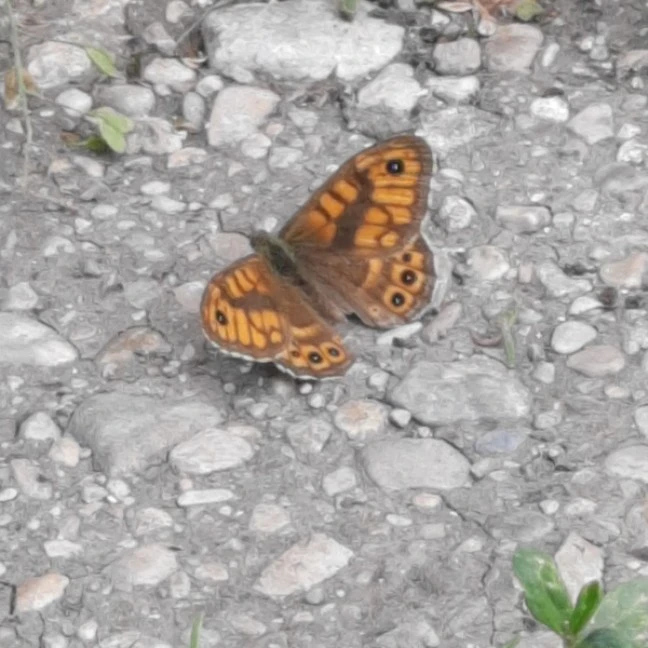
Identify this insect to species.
Lasiommata megera (also Pararge megera)
